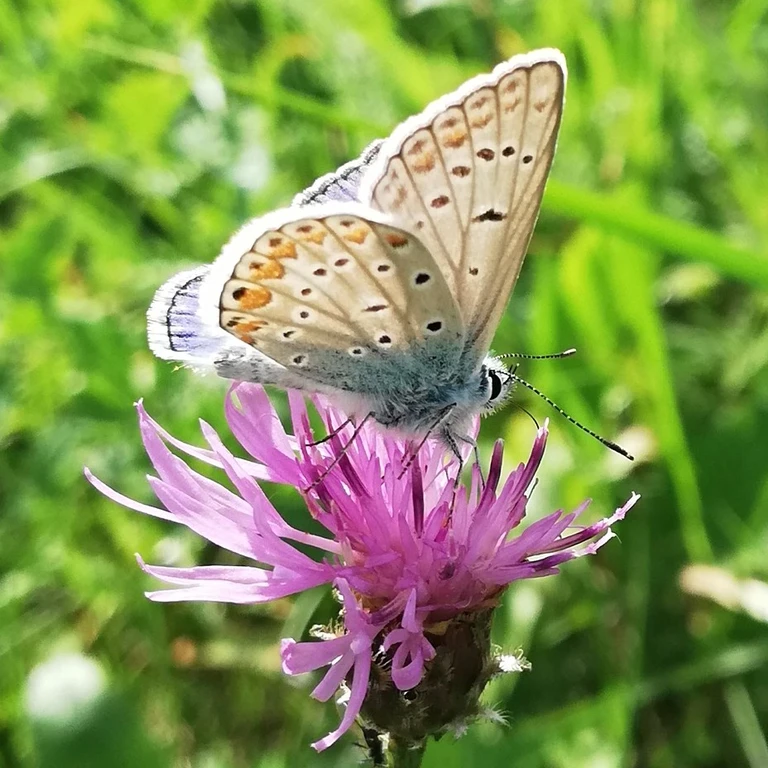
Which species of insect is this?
Polyommatus icarus
